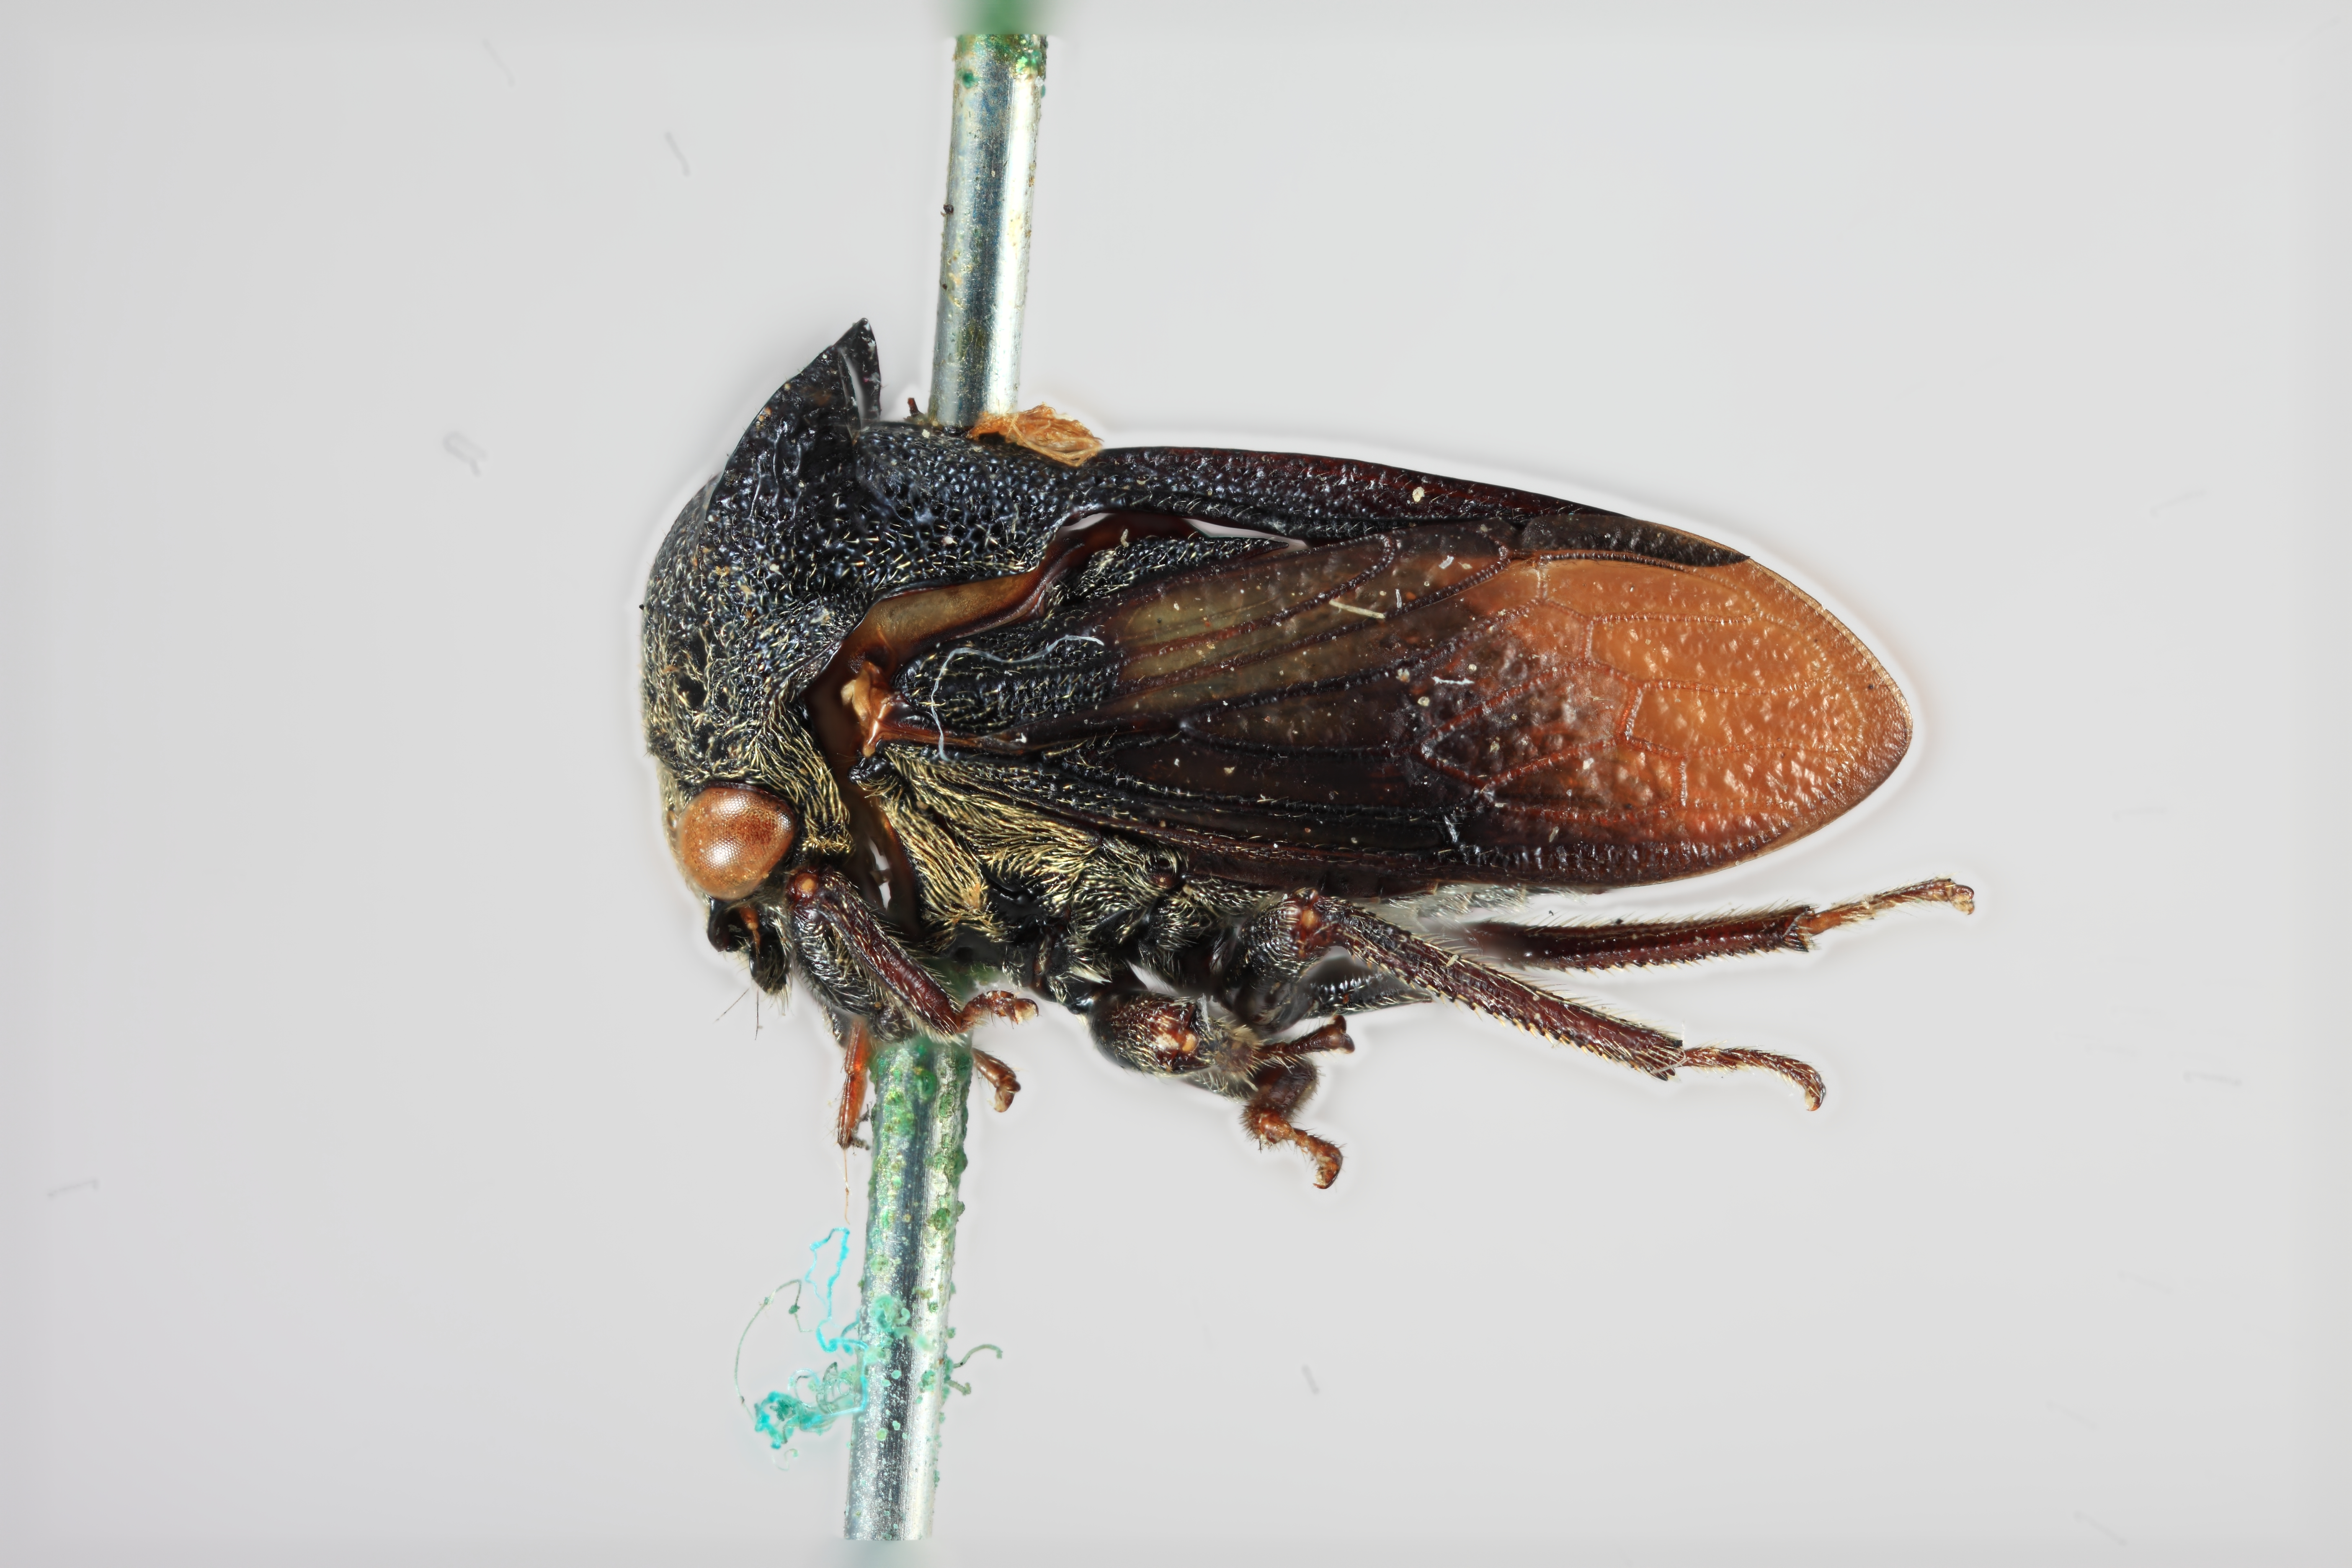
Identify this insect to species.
Tricentrus nigris
